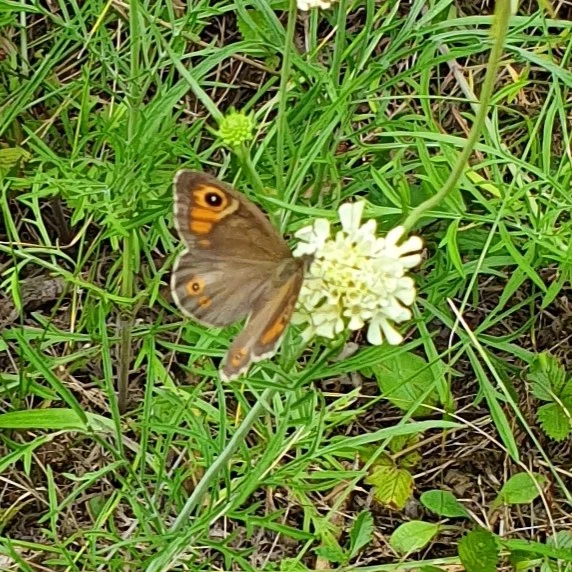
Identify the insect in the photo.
Lasiommata maera (also Pararge maera)
